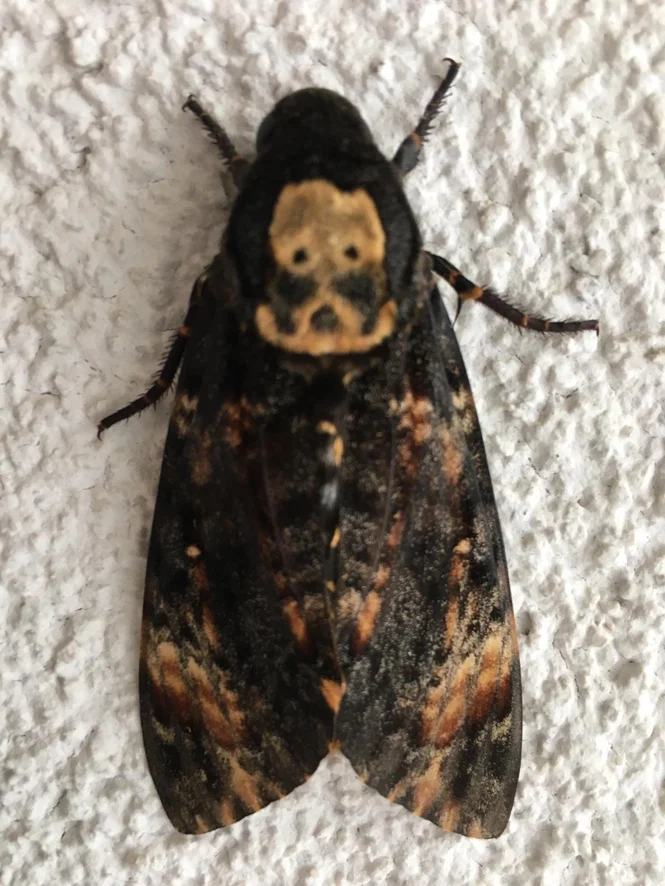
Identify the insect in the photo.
Acherontia atropos
